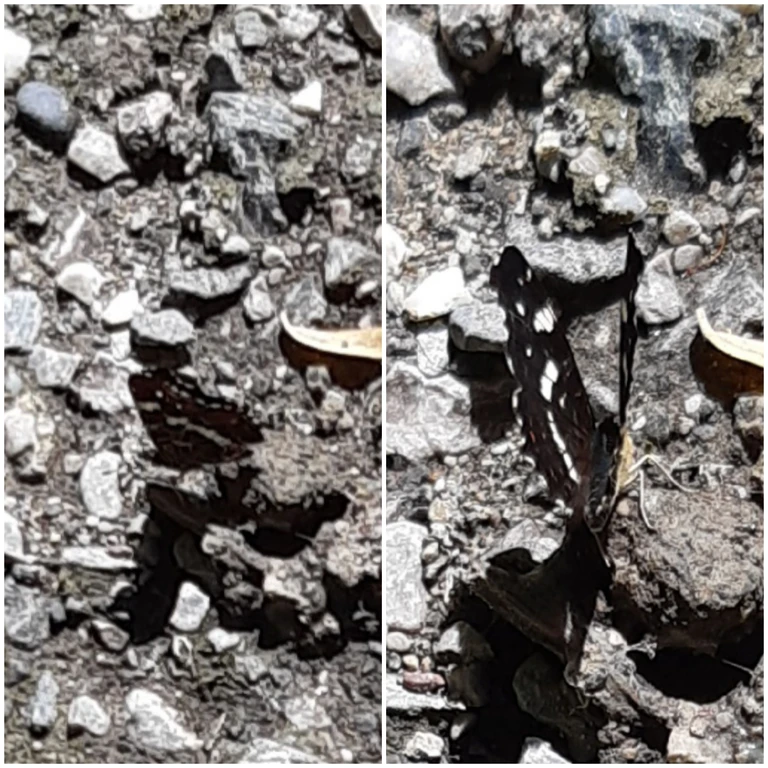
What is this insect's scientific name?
Araschnia levana
